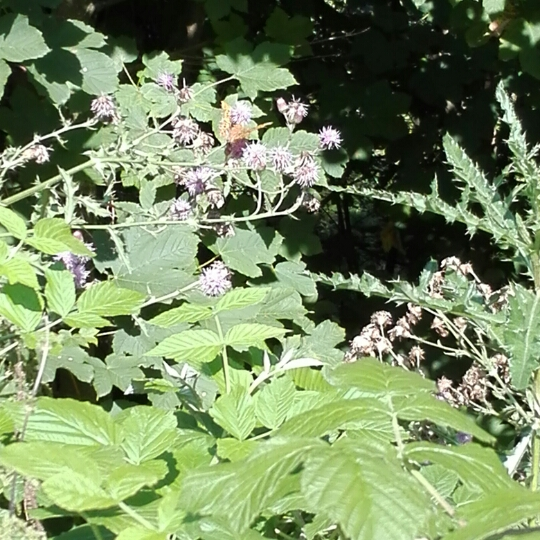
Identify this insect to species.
Argynnis paphia
